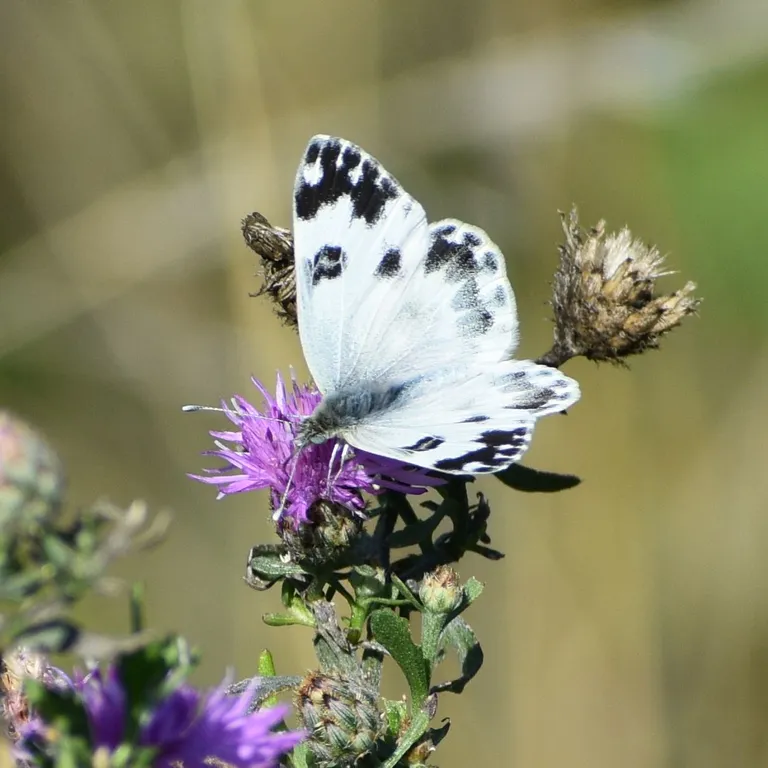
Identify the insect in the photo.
Pontia edusa
